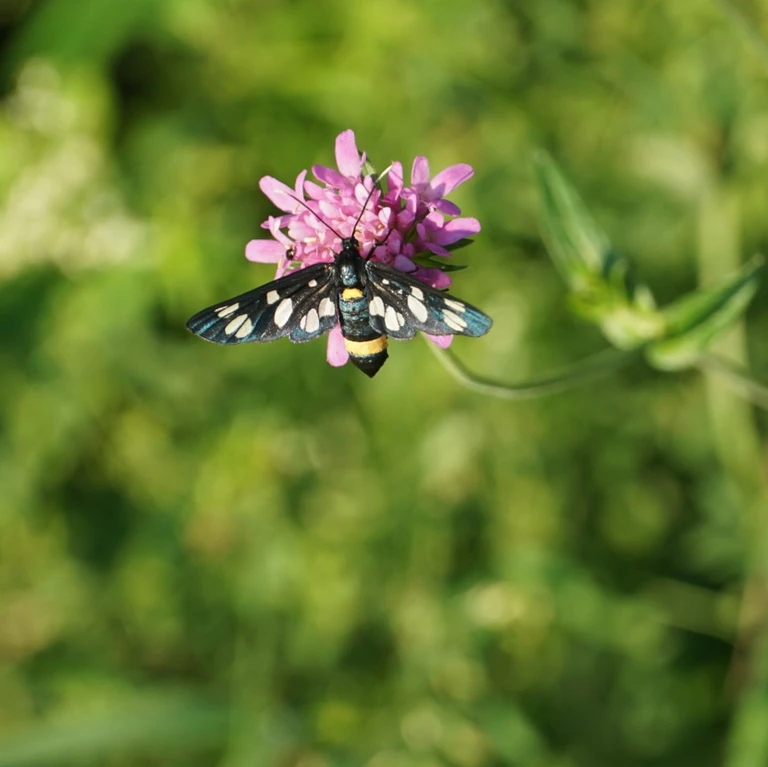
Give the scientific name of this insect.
Amata phegea
